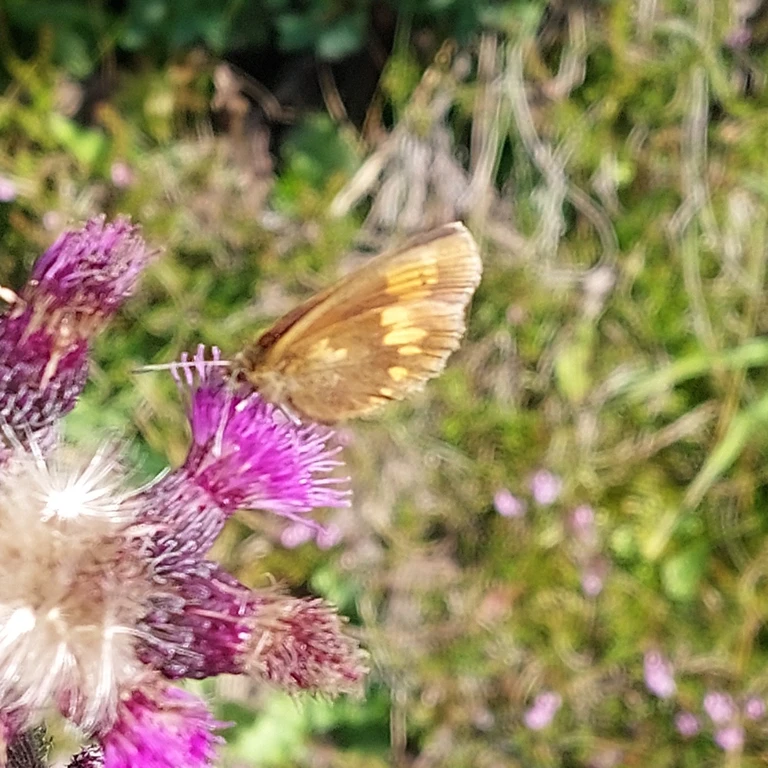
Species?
Erebia manto
